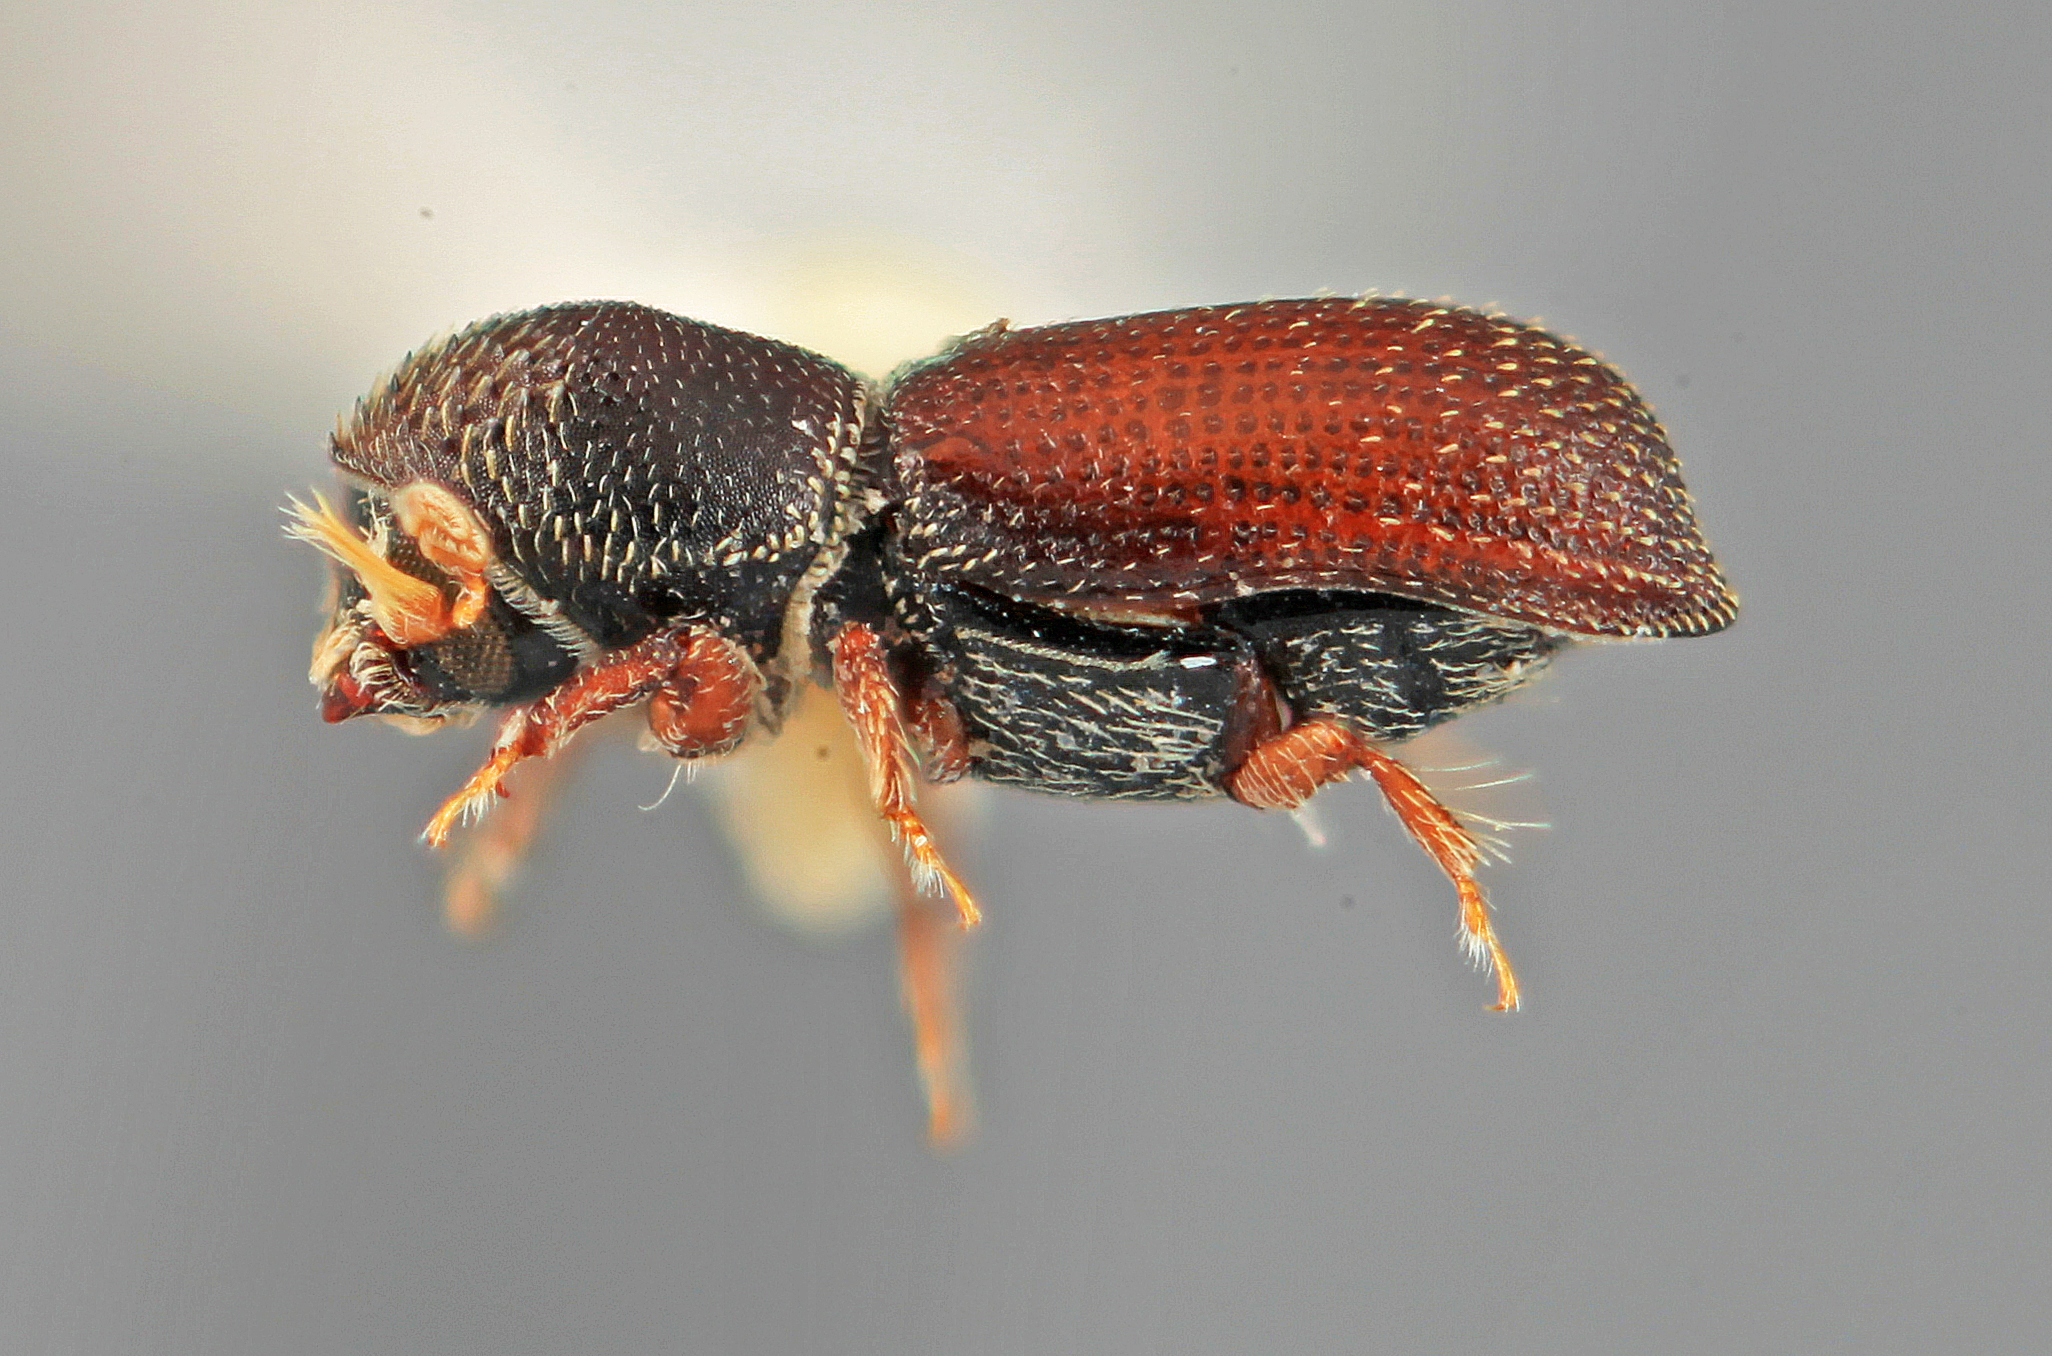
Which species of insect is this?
Micracisella monadis
